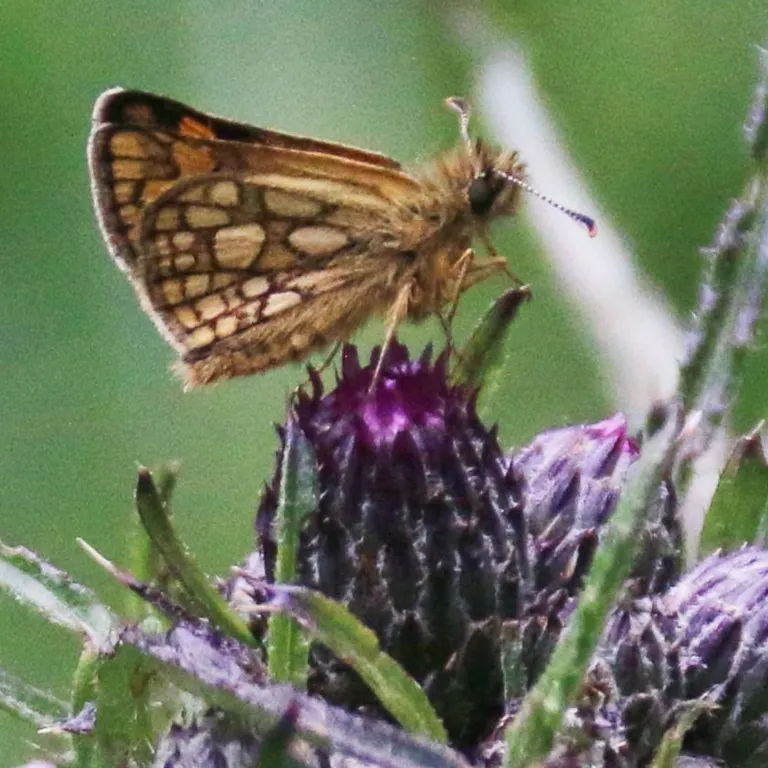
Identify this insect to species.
Carterocephalus palaemon
